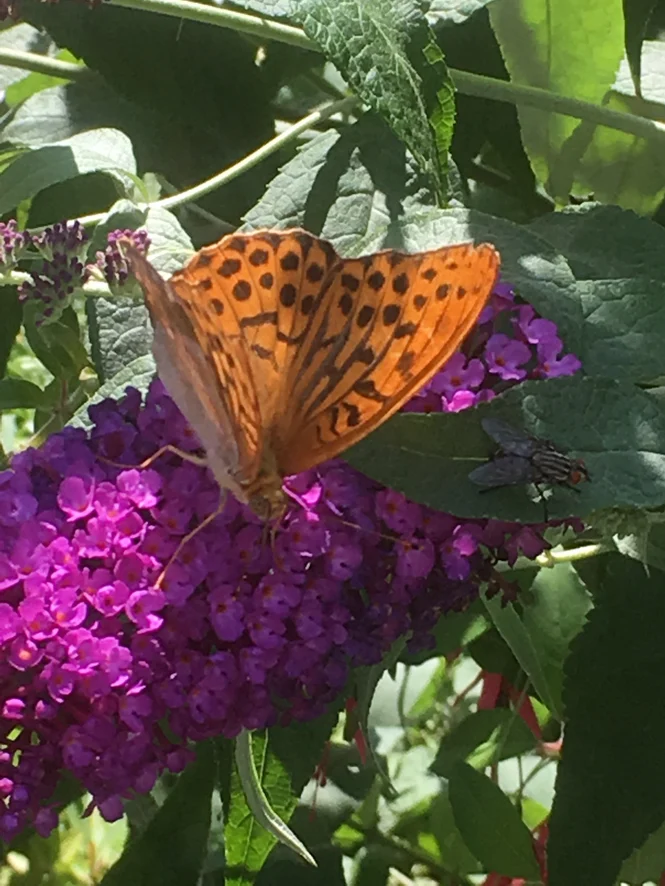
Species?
Argynnis paphia
